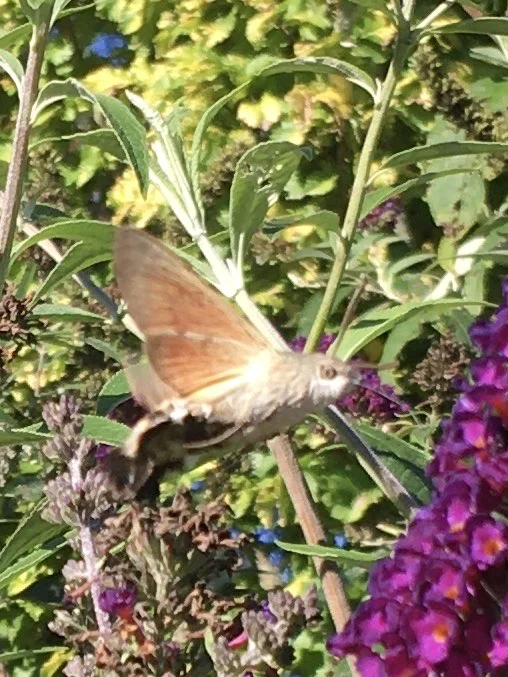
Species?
Macroglossum stellatarum
